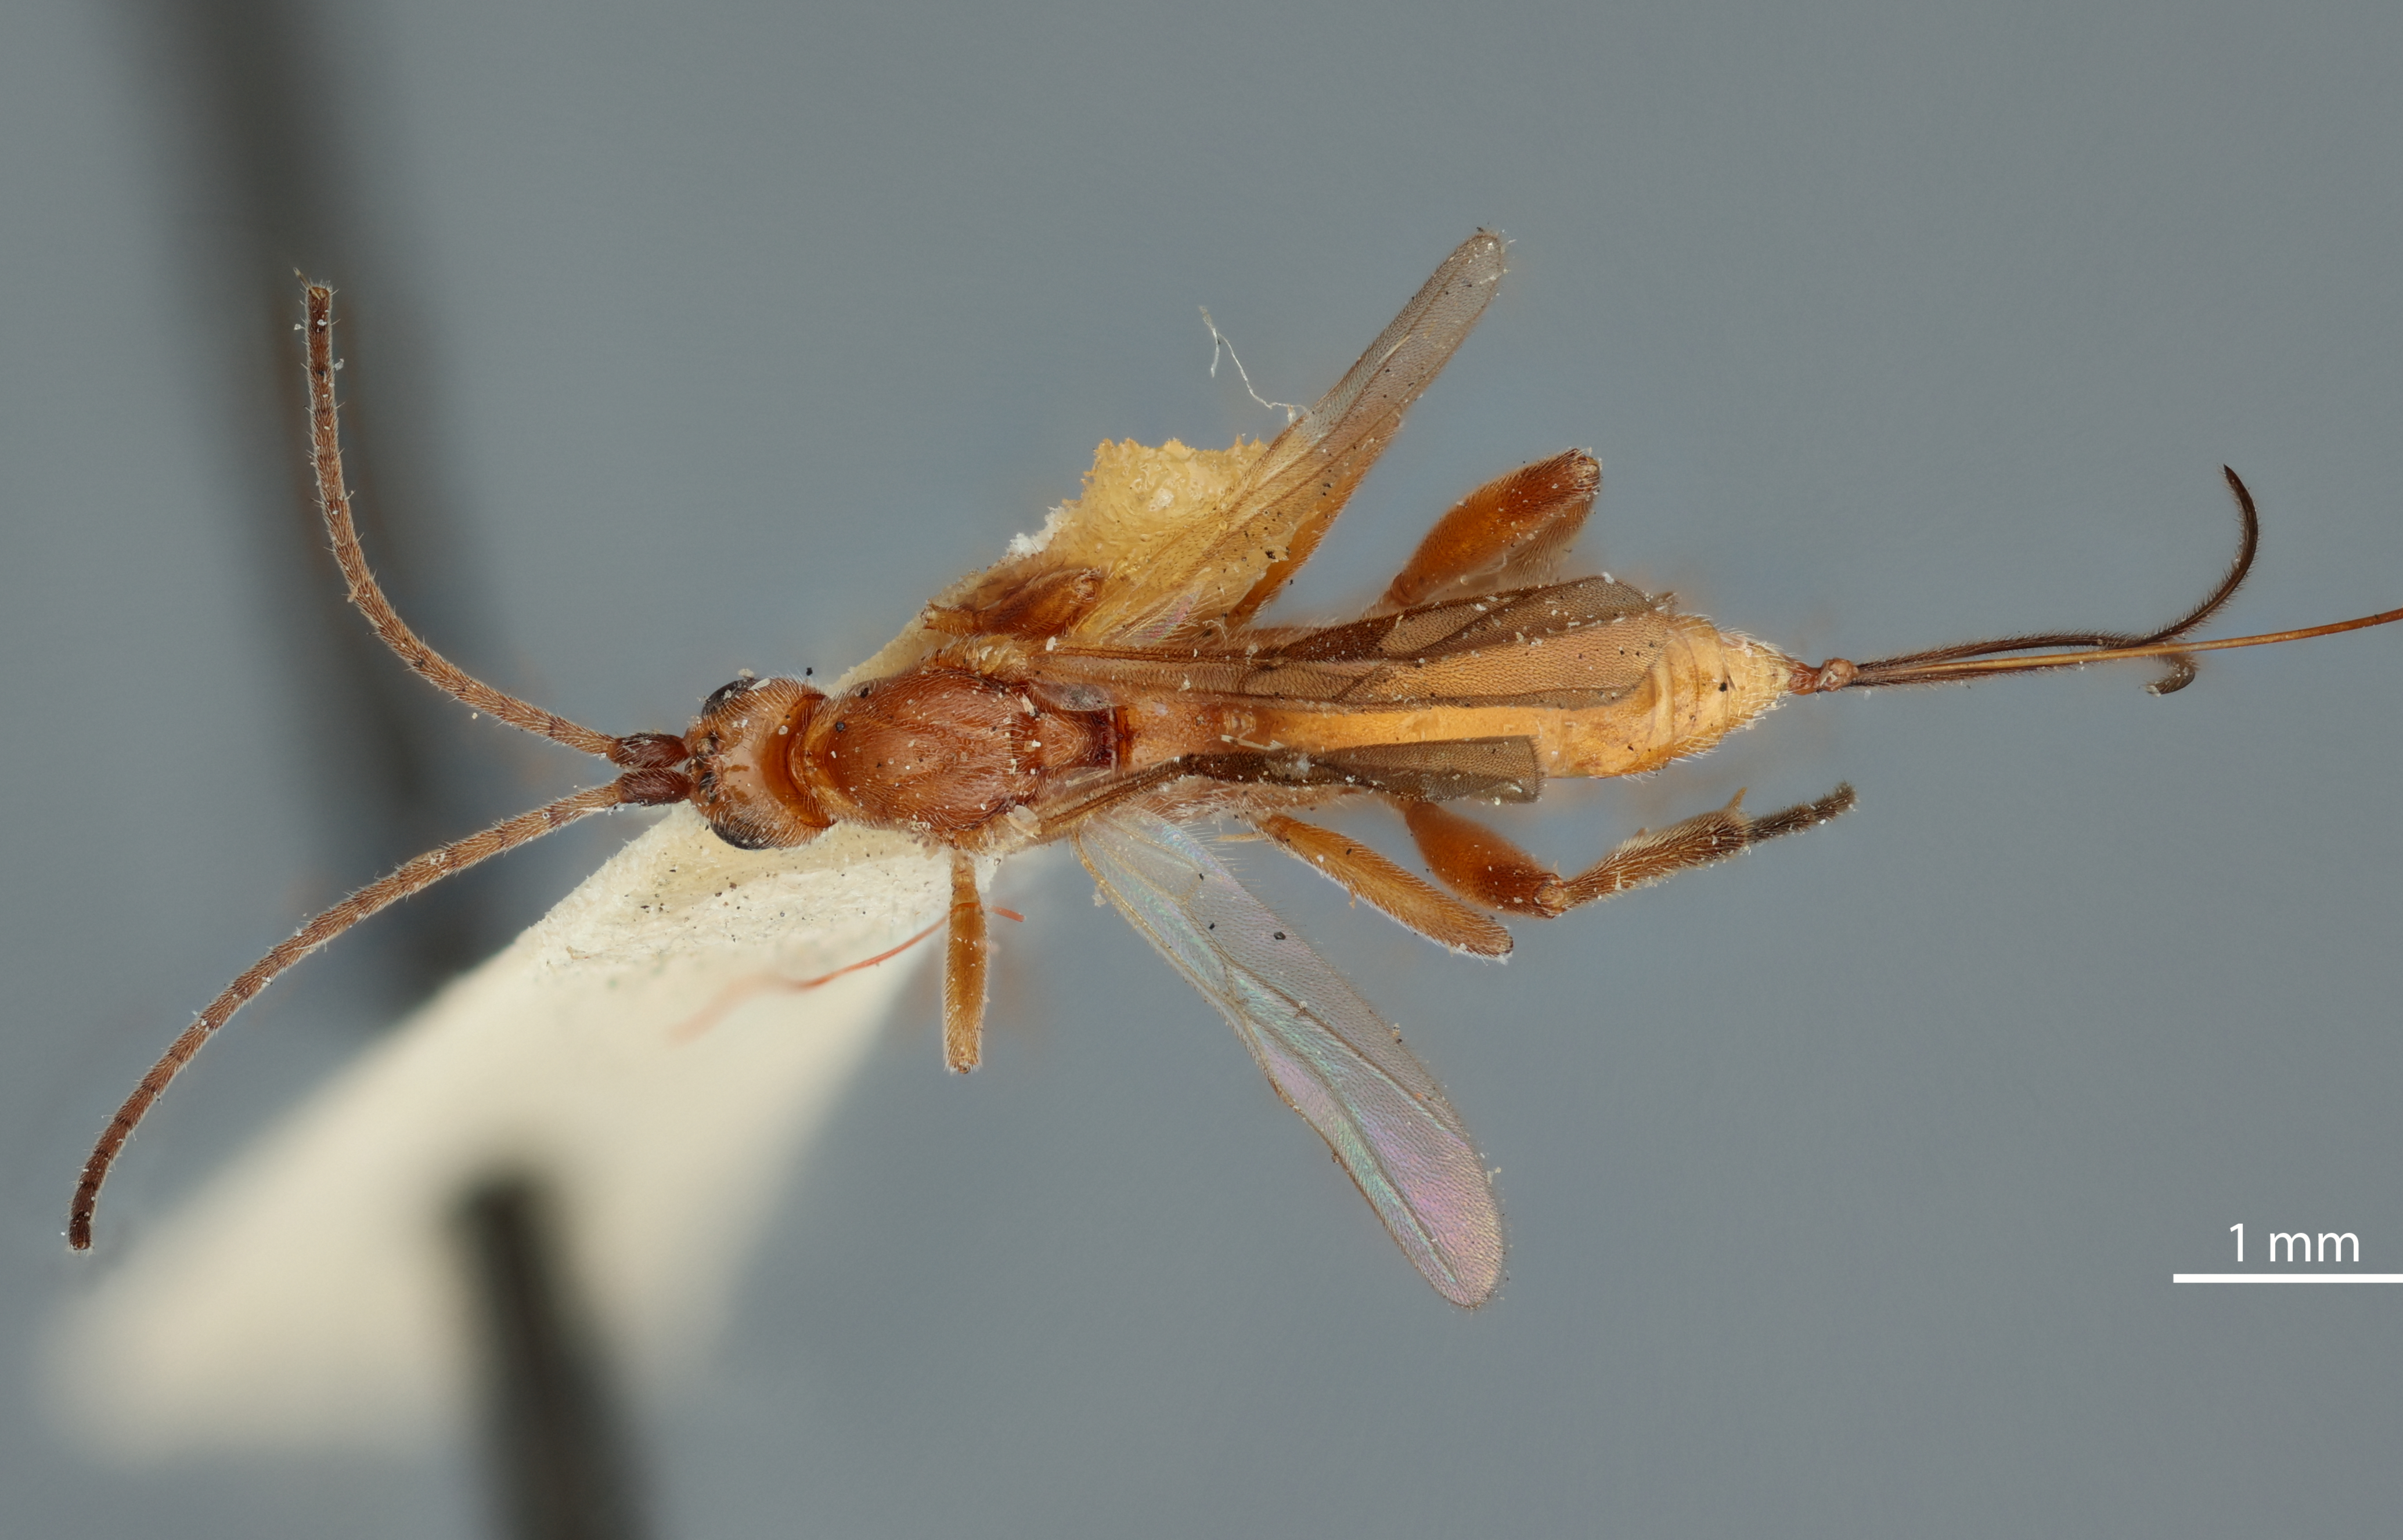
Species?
Orgilus comptanae
